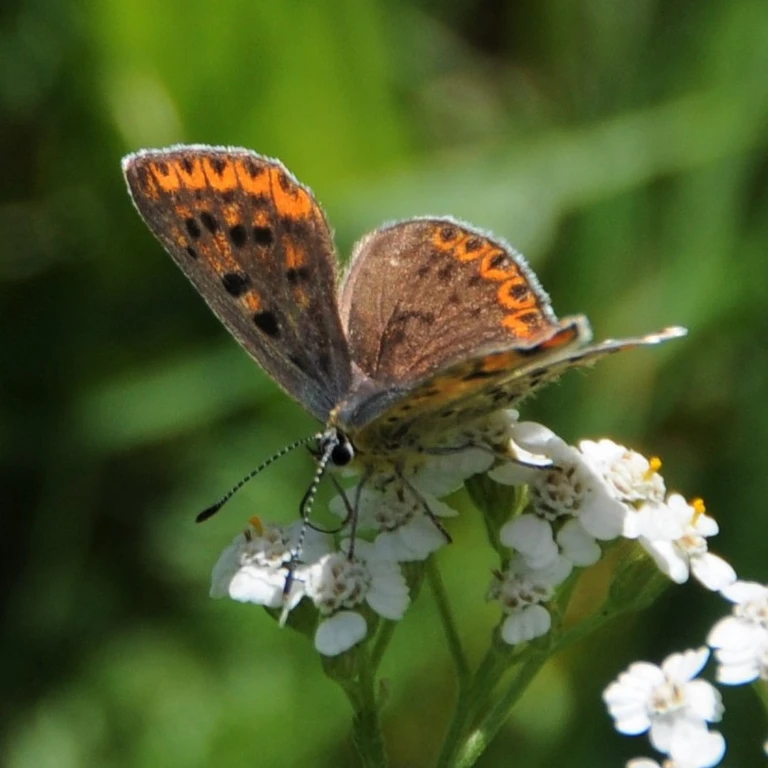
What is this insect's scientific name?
Lycaena tityrus (also Loweia tityrus)
